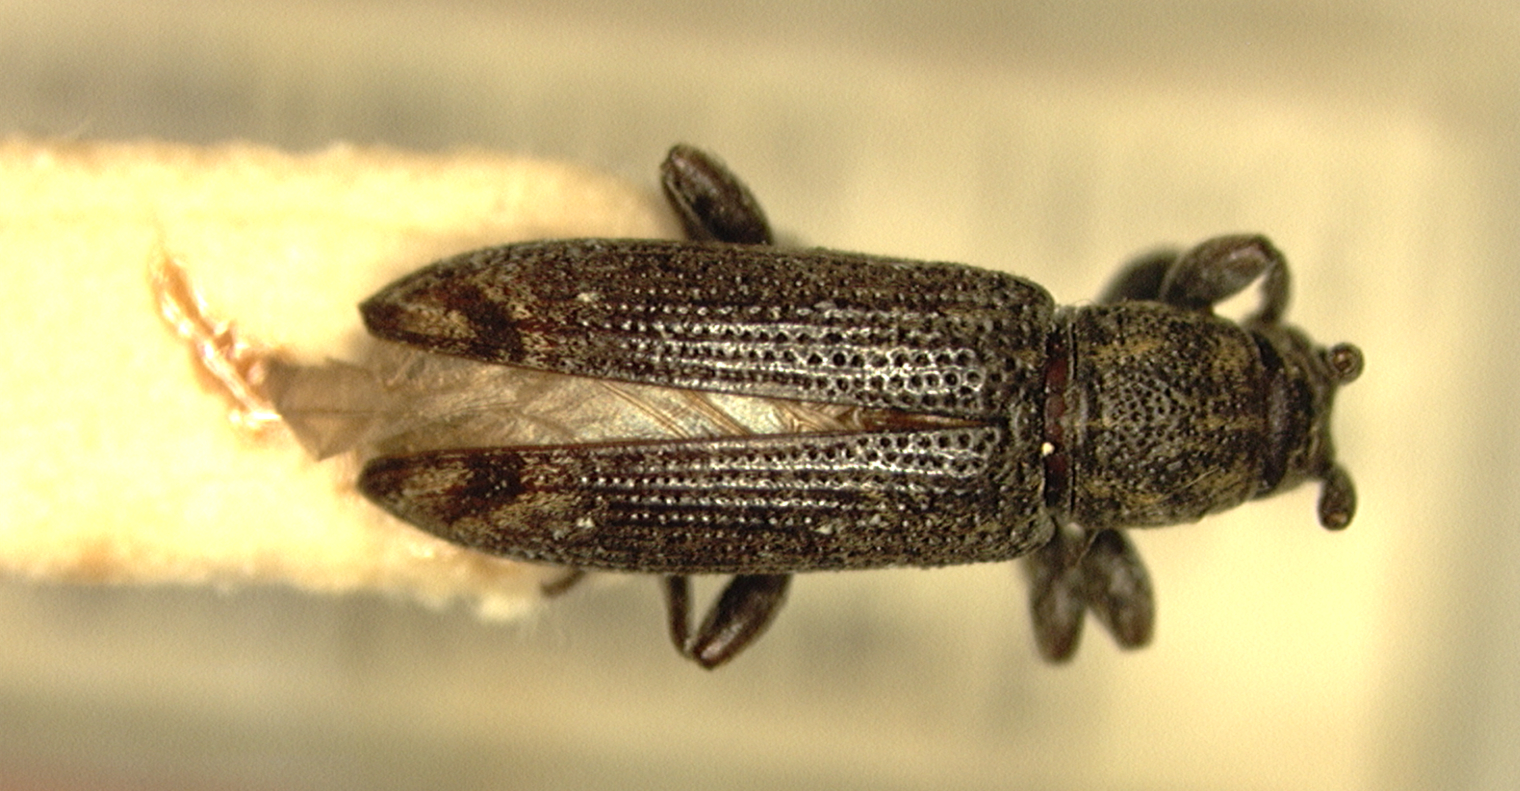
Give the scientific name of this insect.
Sybra incanoides
